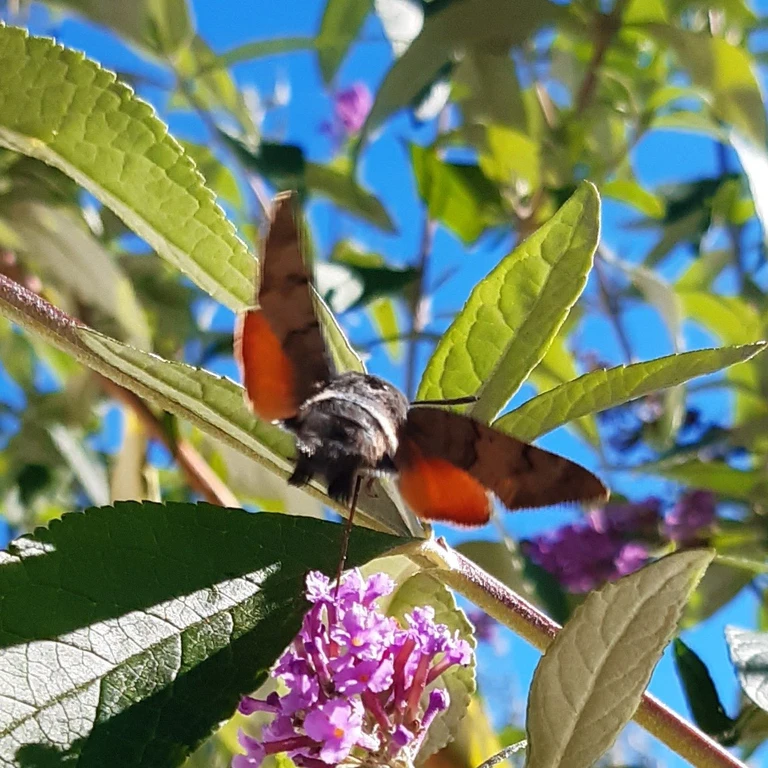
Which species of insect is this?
Macroglossum stellatarum
